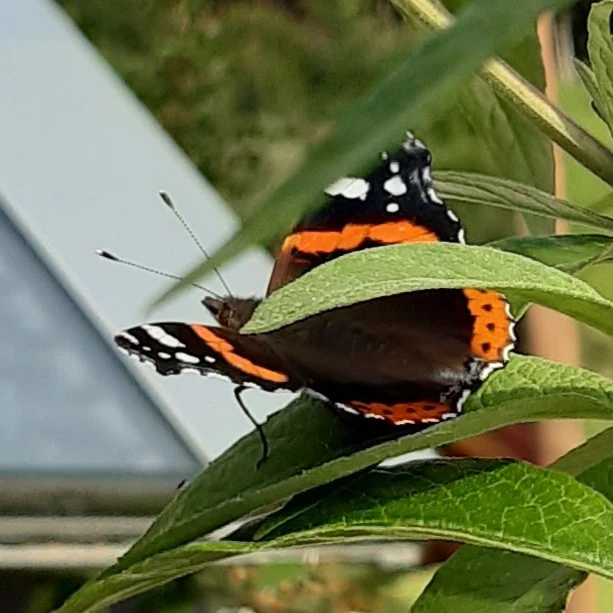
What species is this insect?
Vanessa atalanta
